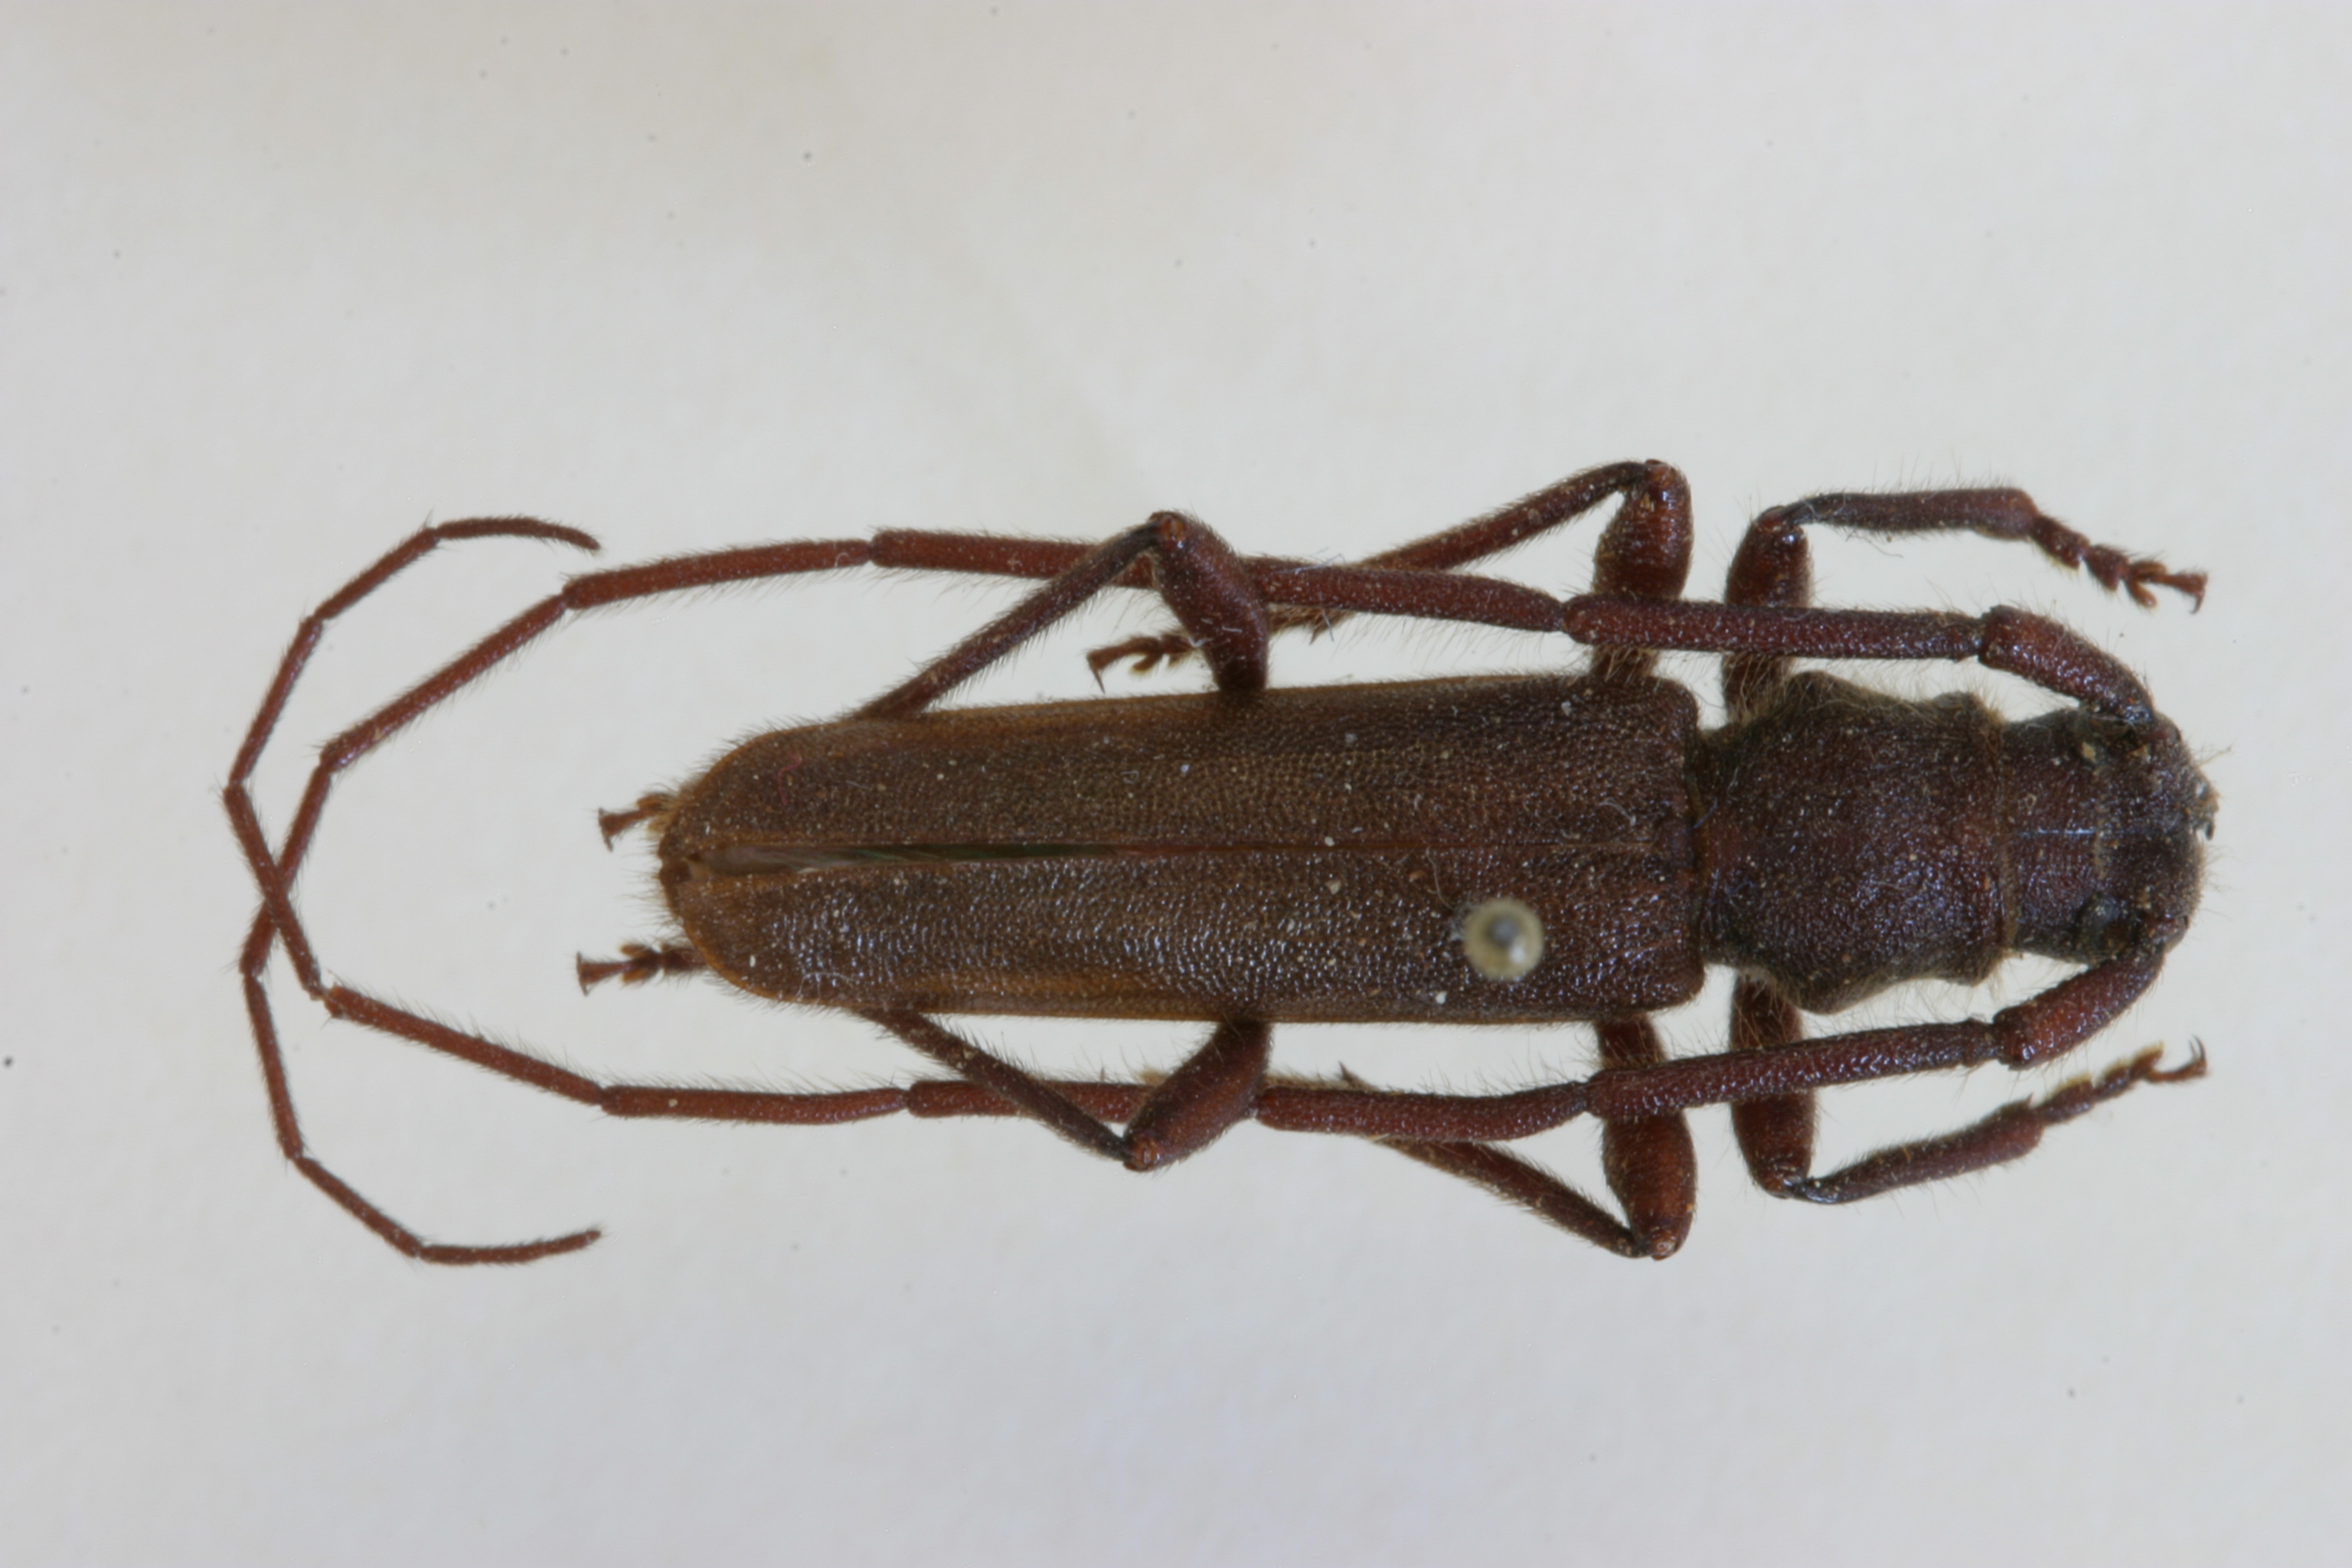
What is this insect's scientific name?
Liberedaxia deslauriersi
